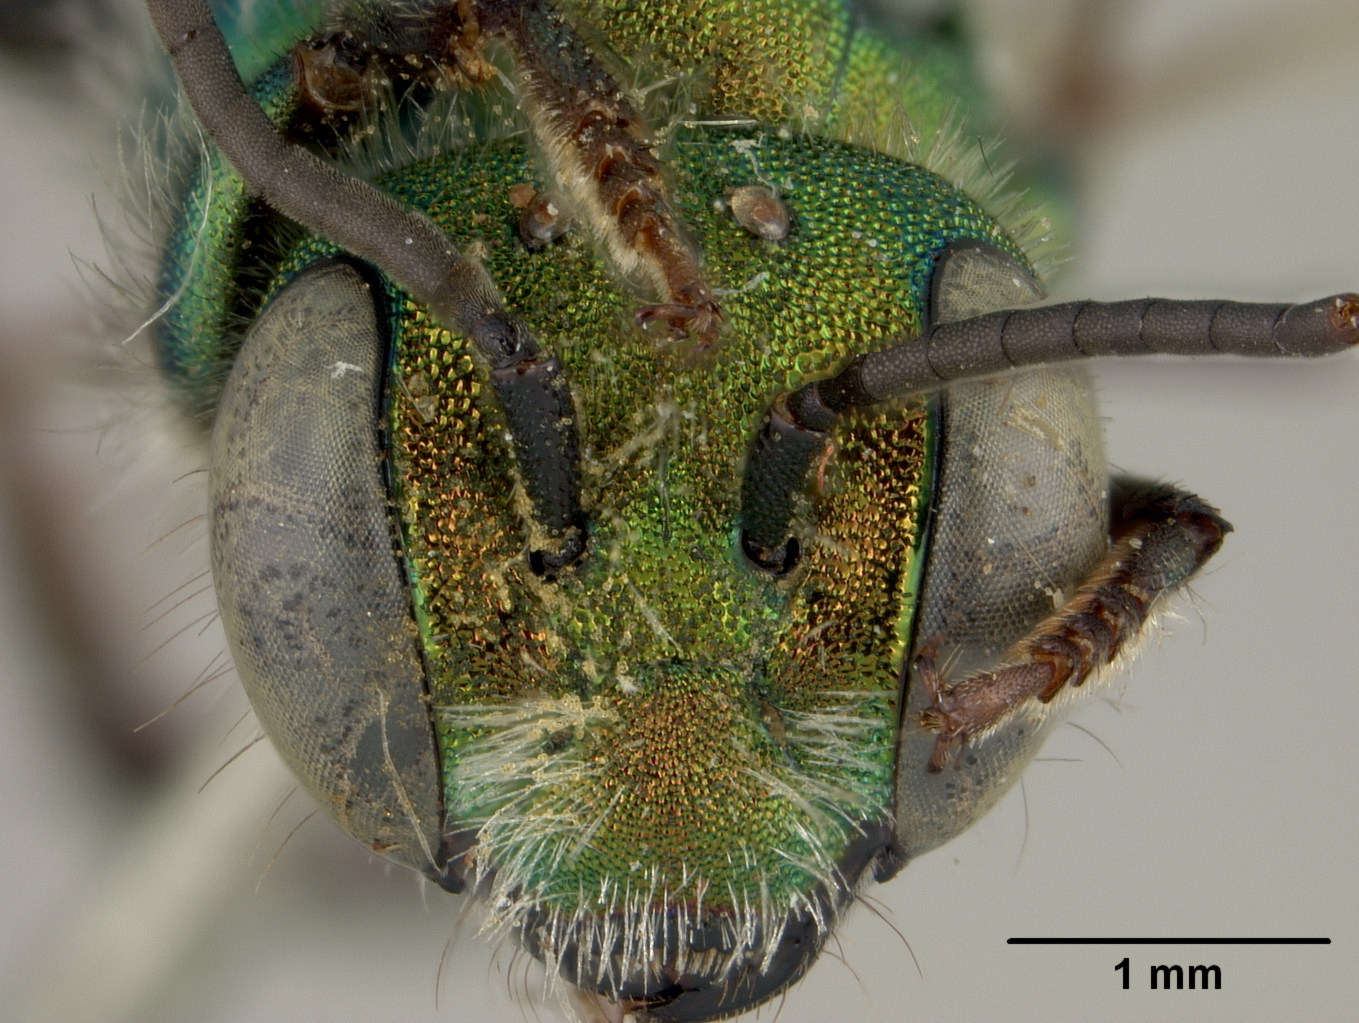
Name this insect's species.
Osmia holochlora
